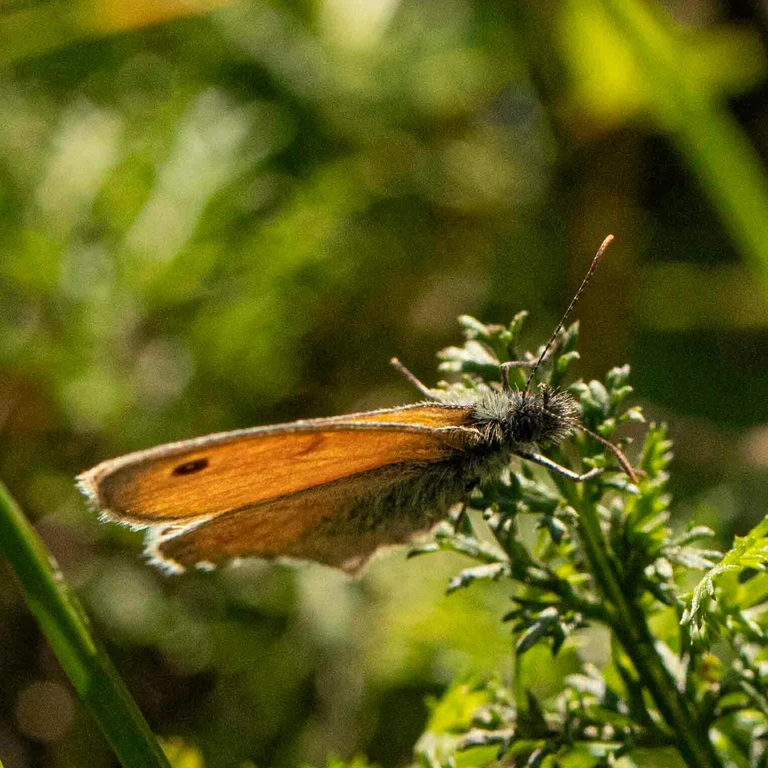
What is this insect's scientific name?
Coenonympha pamphilus
